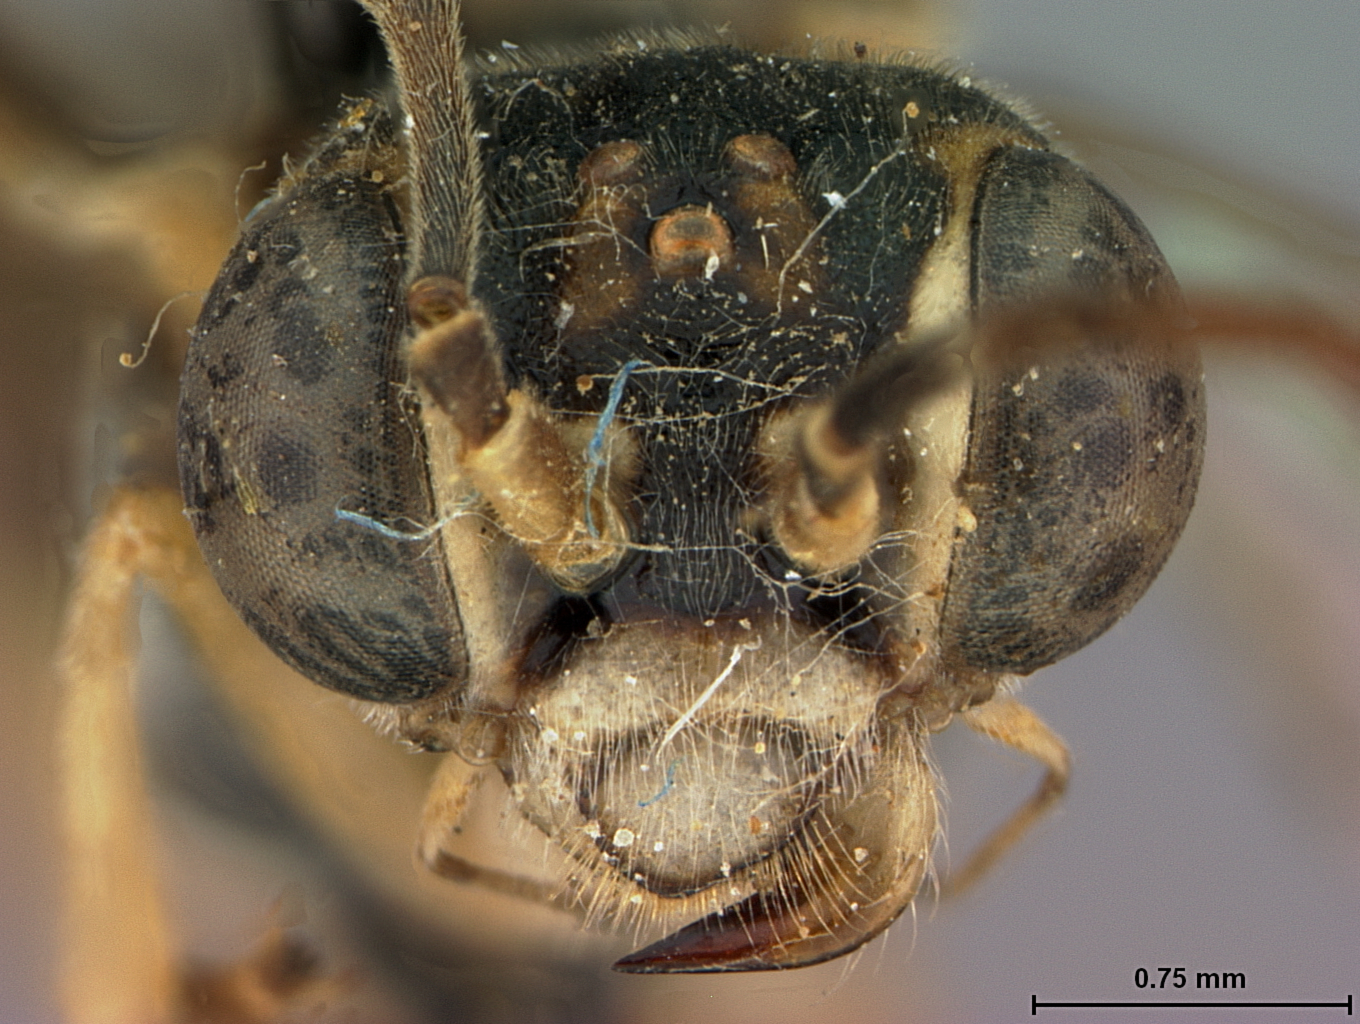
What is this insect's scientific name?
Athlophorus formosacola
